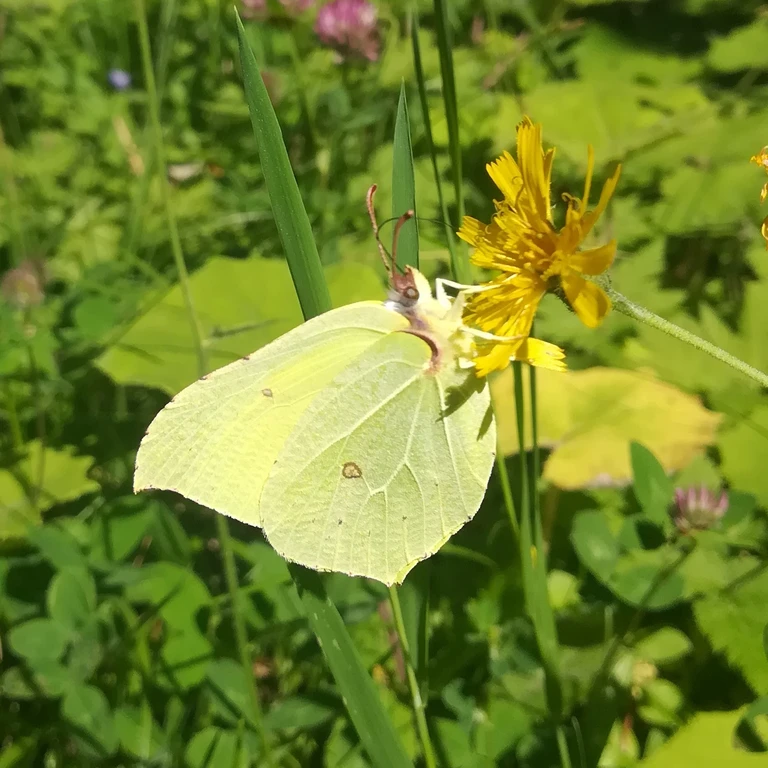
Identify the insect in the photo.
Gonepteryx rhamni
